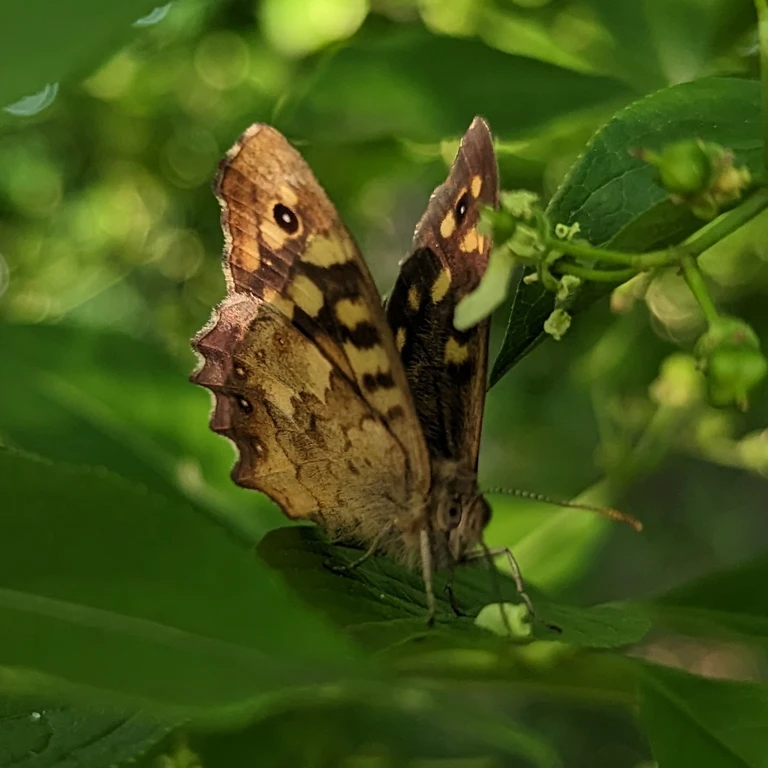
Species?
Pararge aegeria
